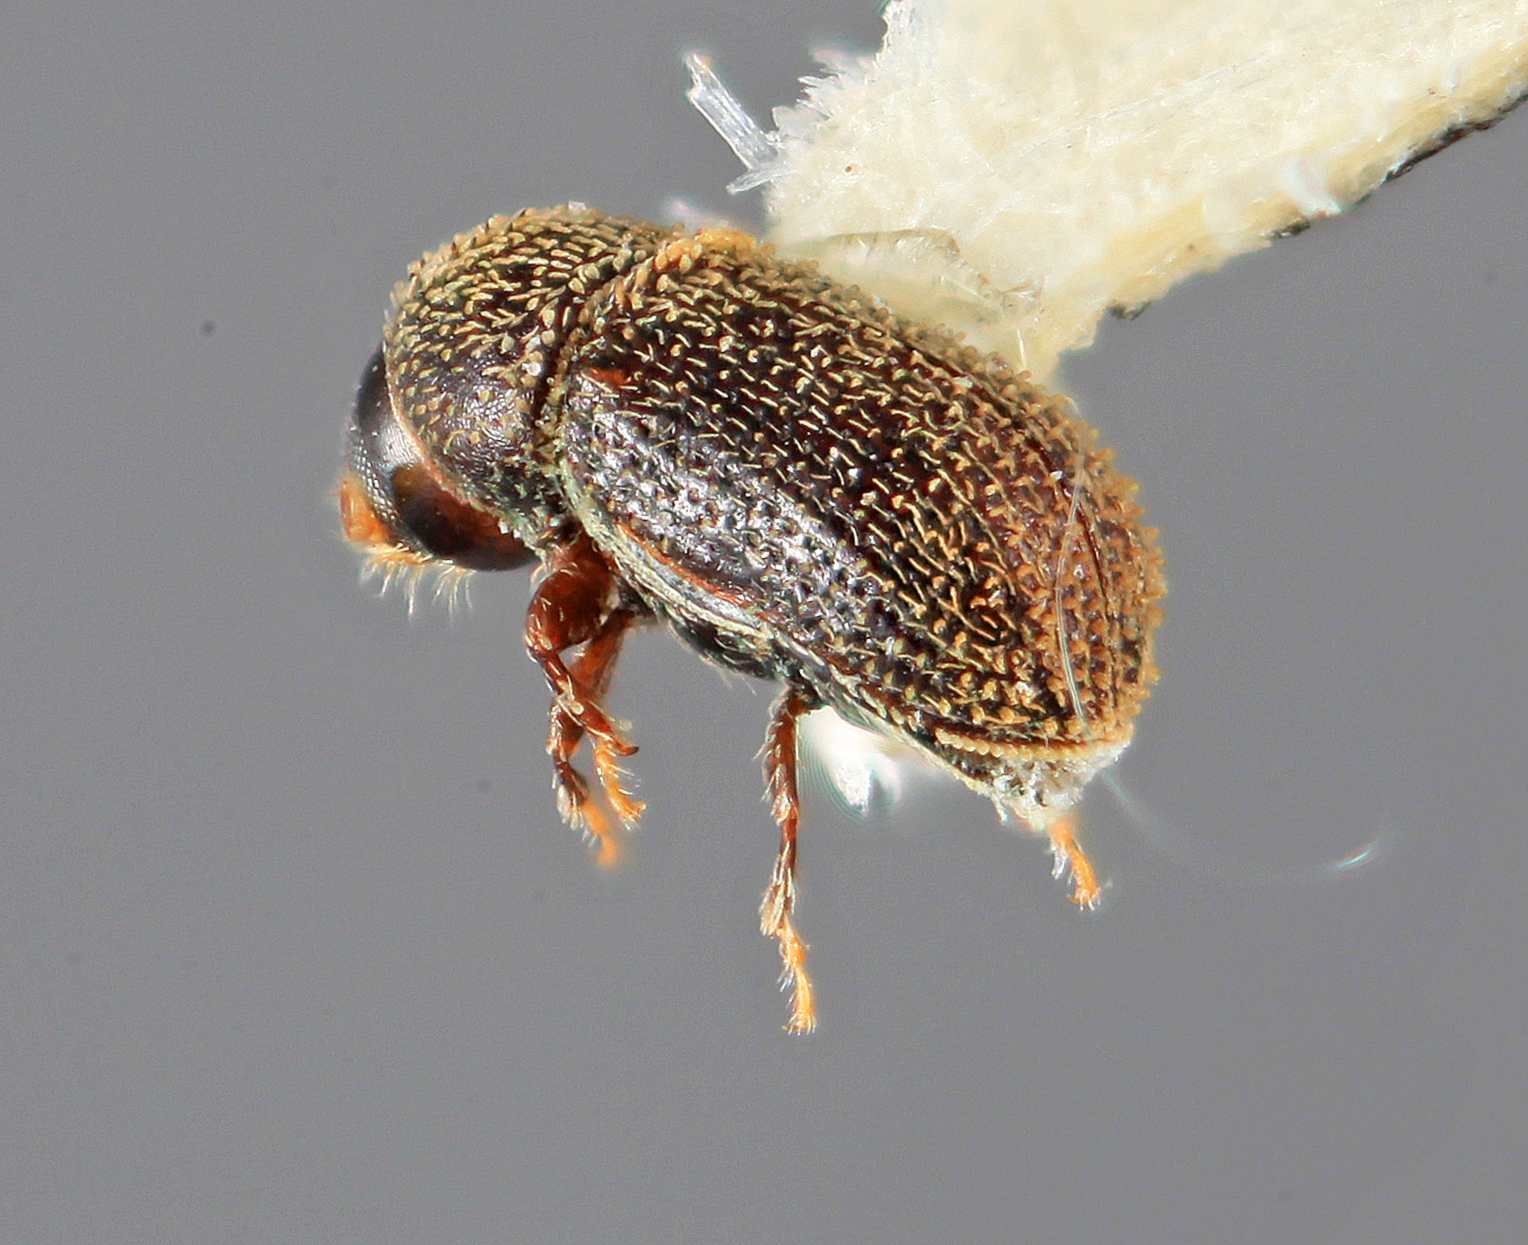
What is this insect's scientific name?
Liparthrum pruni
